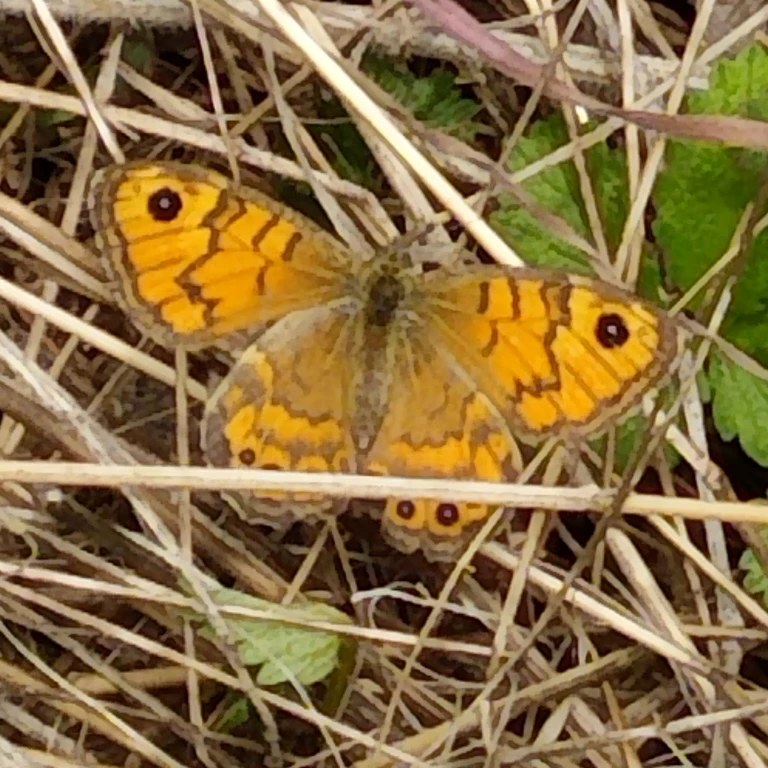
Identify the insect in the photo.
Lasiommata megera (also Pararge megera)
